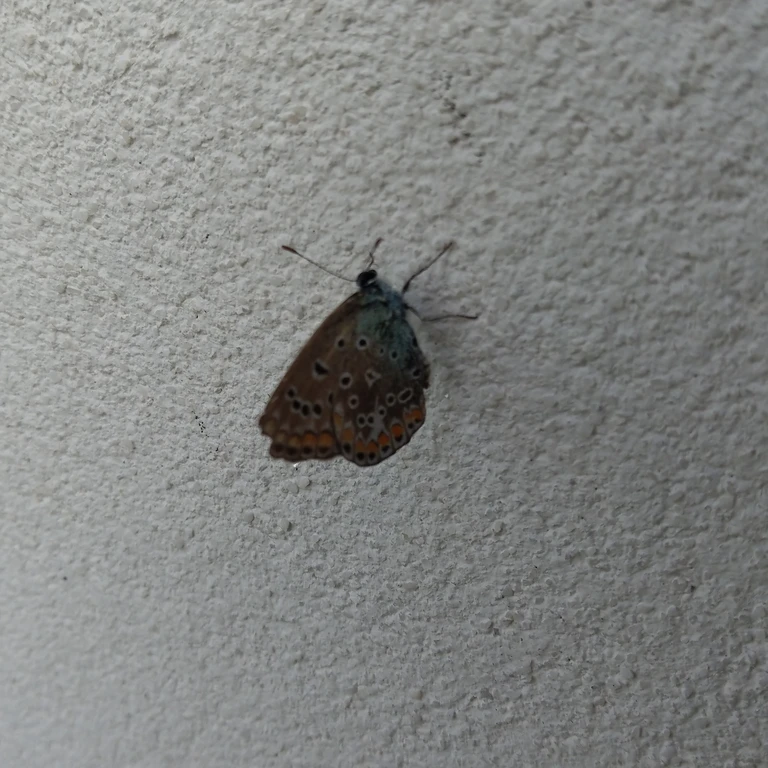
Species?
Polyommatus icarus
